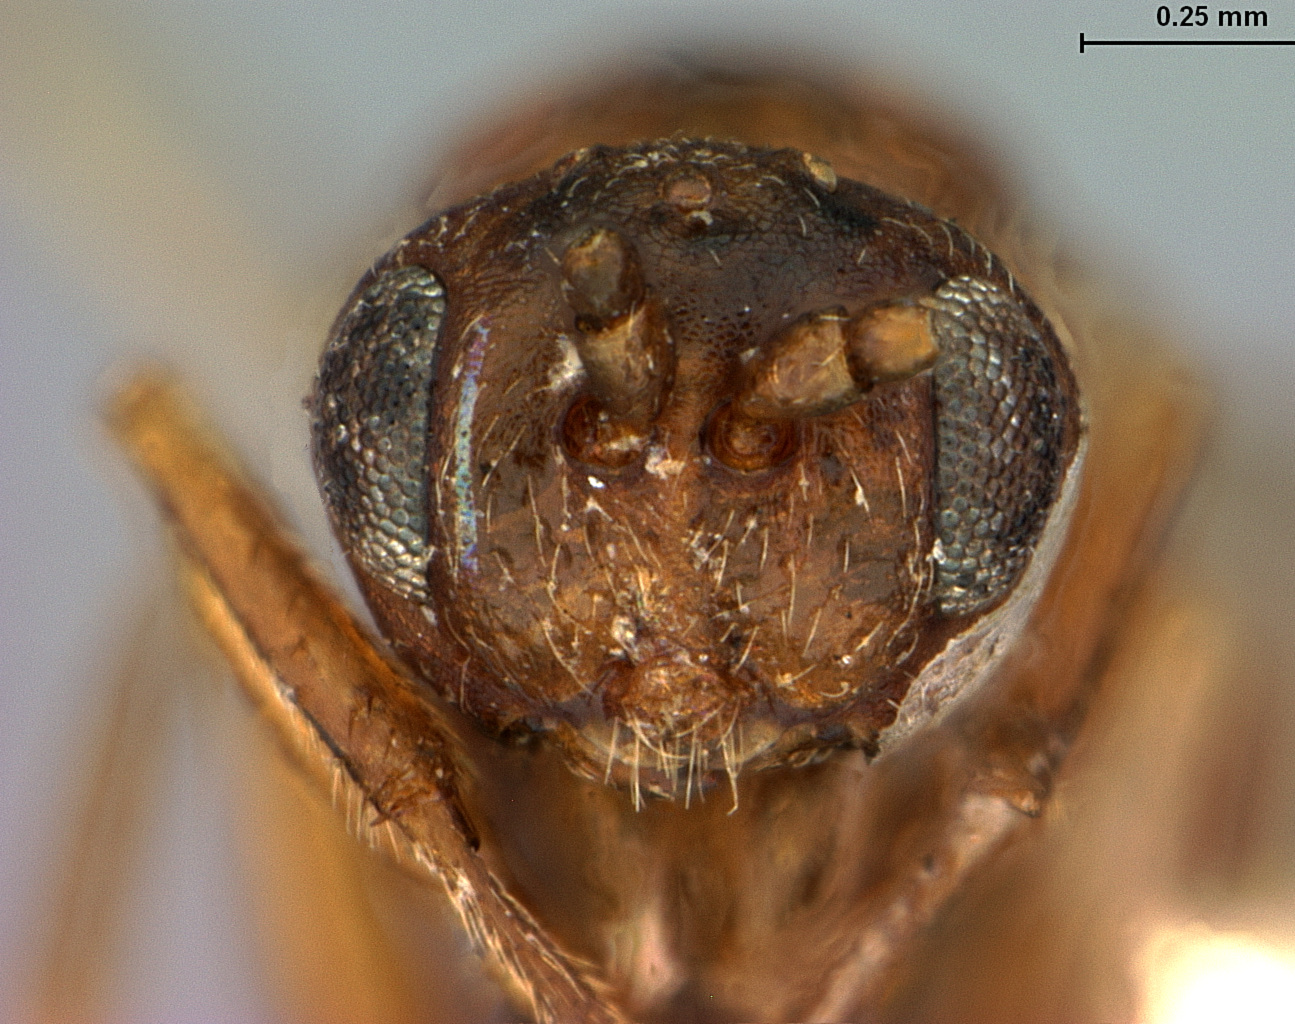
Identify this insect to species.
Dryocosmus grumatus
